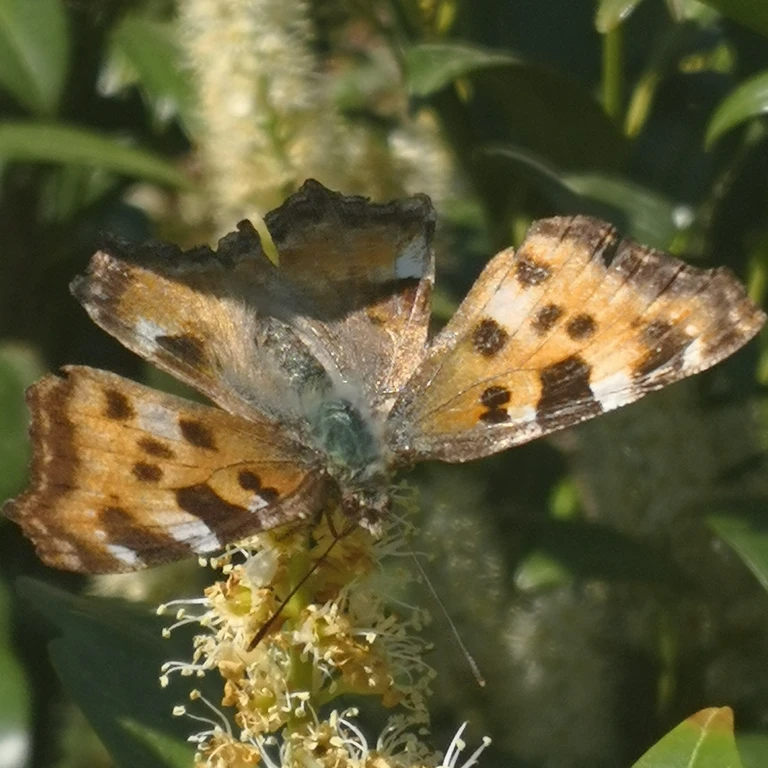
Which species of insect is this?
Nymphalis polychloros
